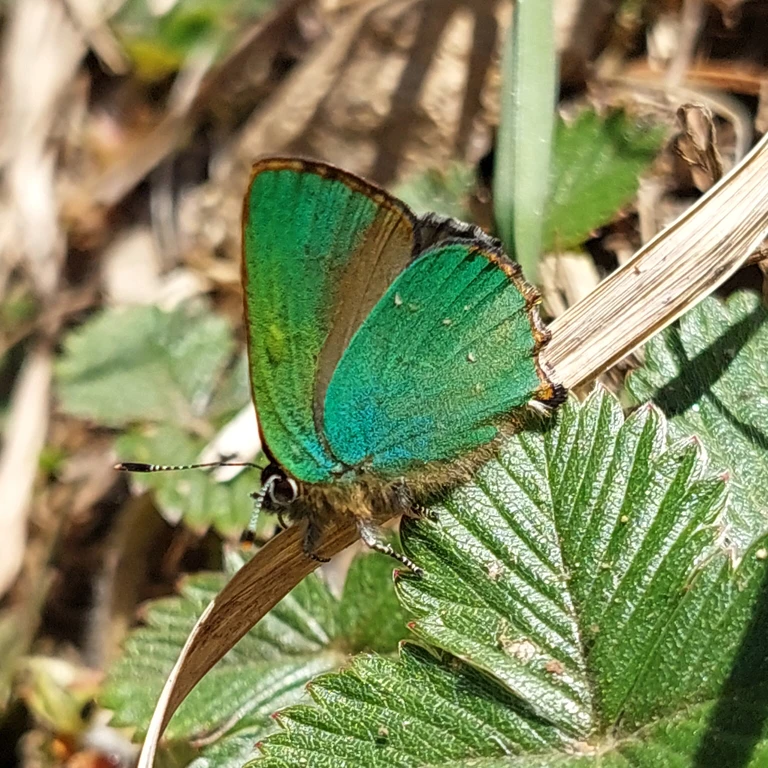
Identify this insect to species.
Callophrys rubi
